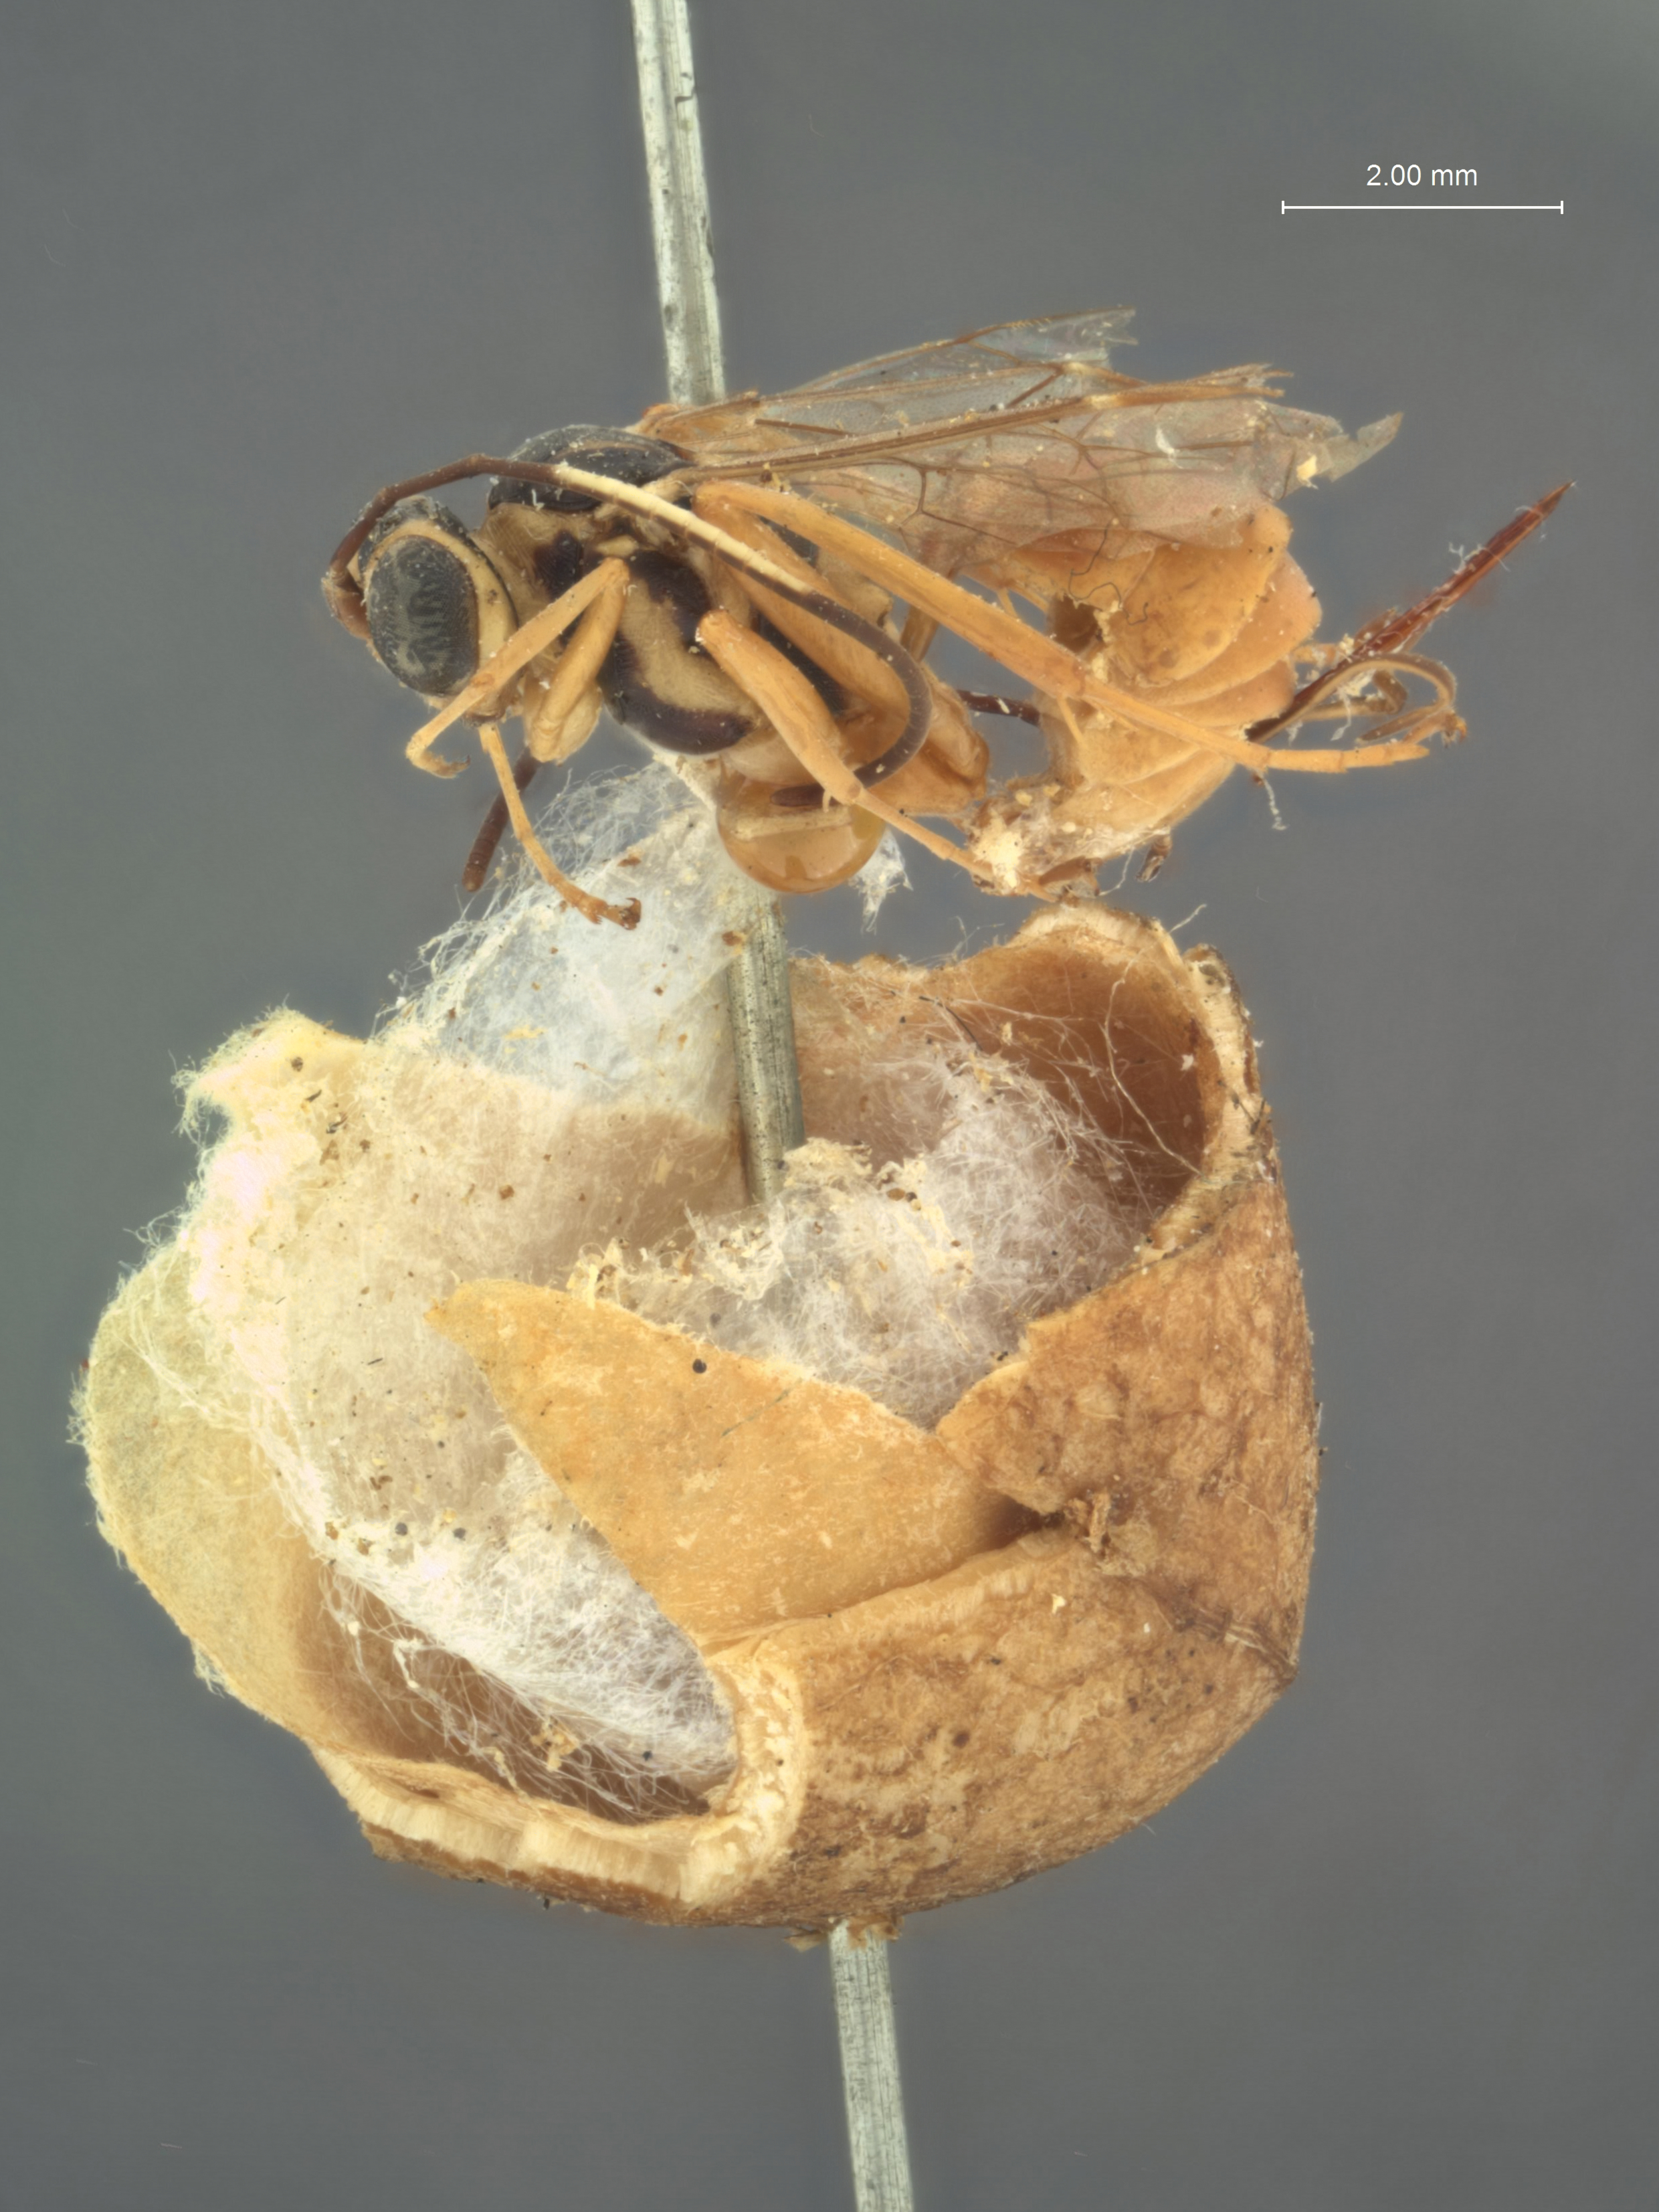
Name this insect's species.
Cryptus caropocapsae
